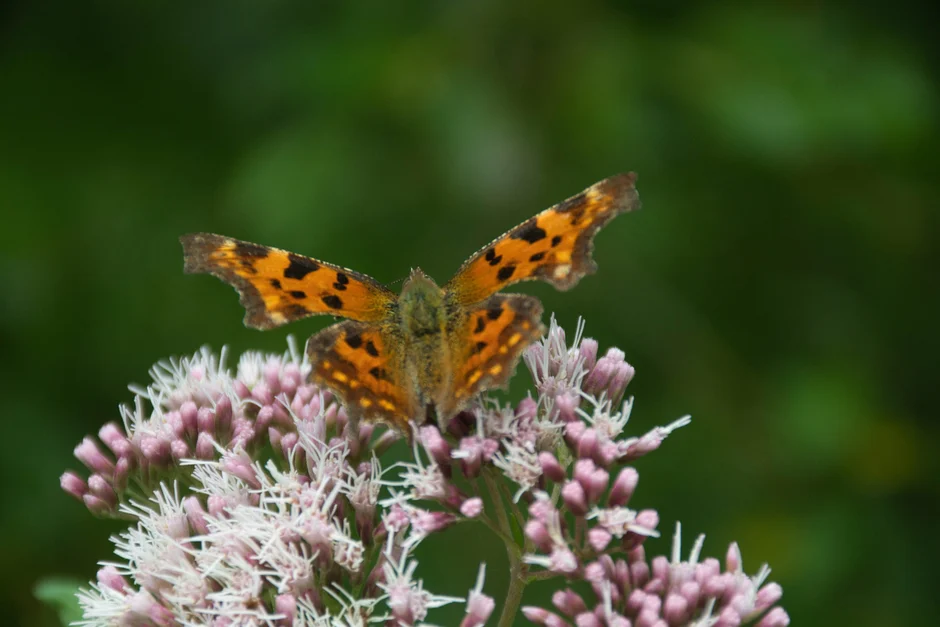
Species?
Polygonia c-album
